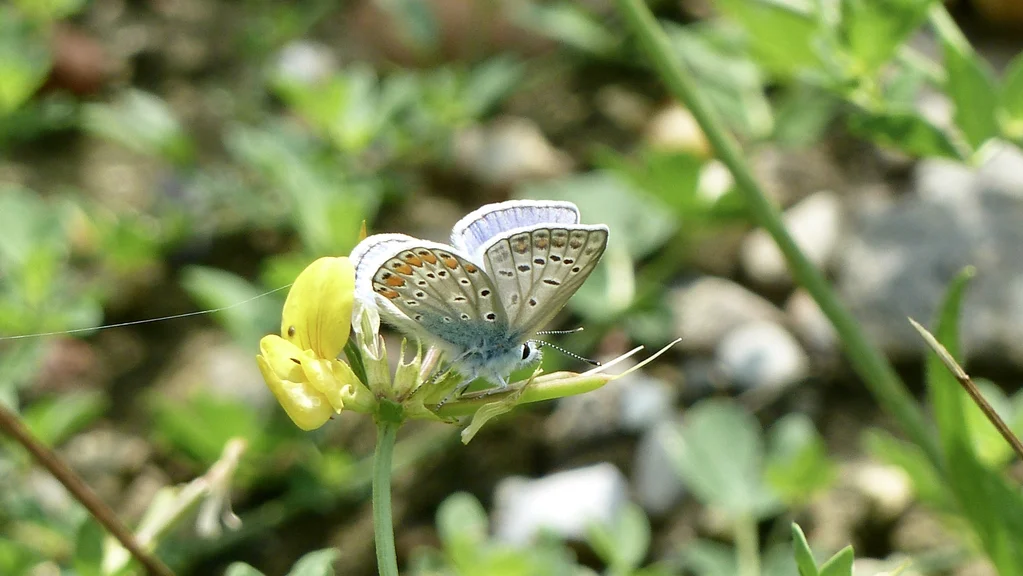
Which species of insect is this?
Polyommatus icarus
